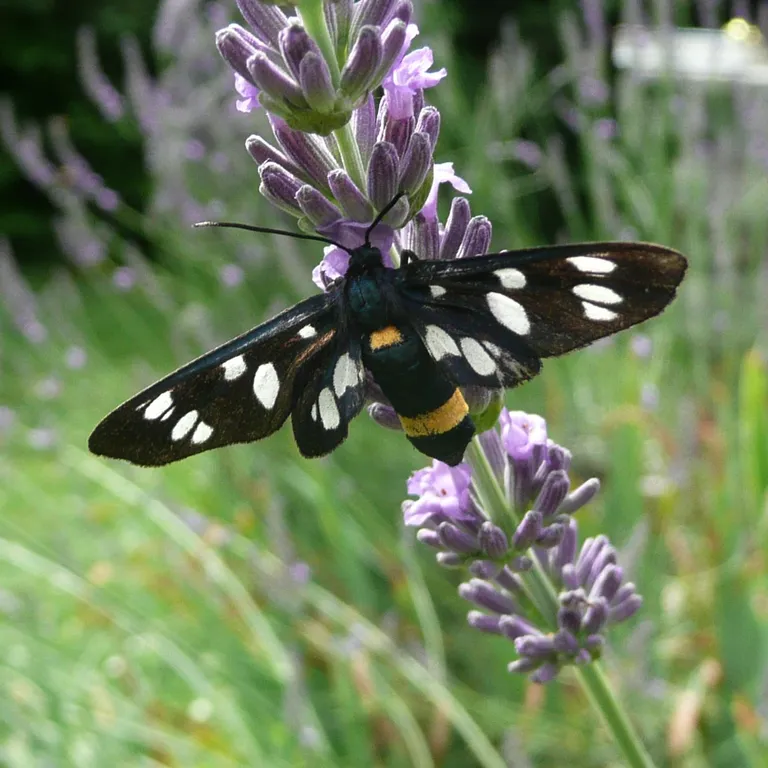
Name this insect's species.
Amata phegea
